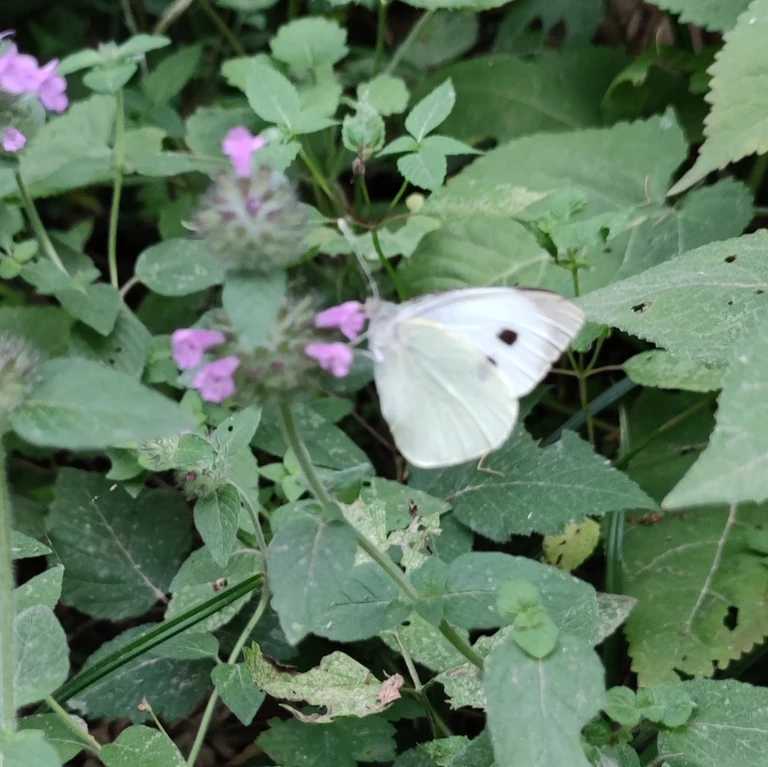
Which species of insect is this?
Pieris brassicae
